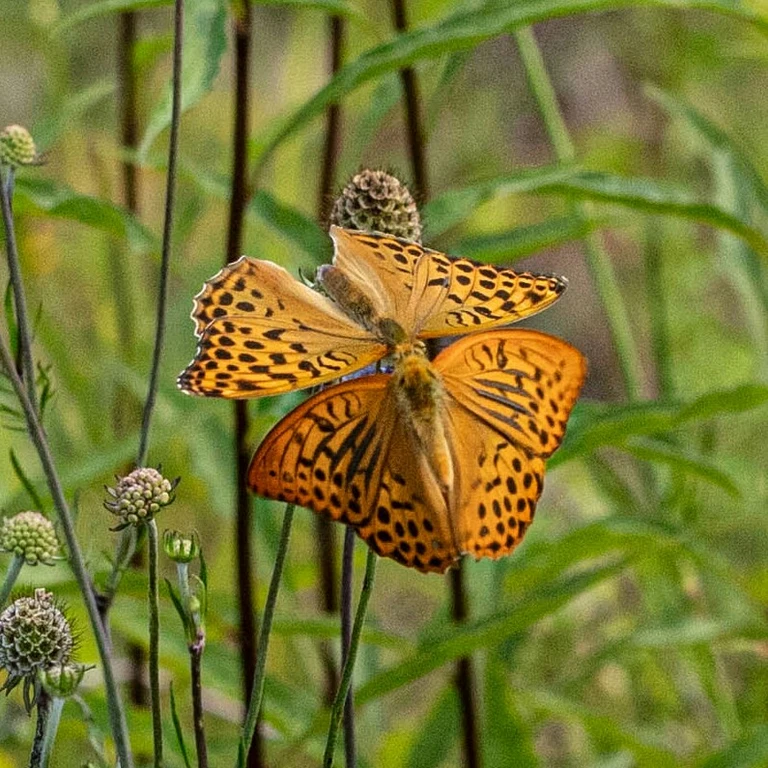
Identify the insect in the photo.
Argynnis paphia
